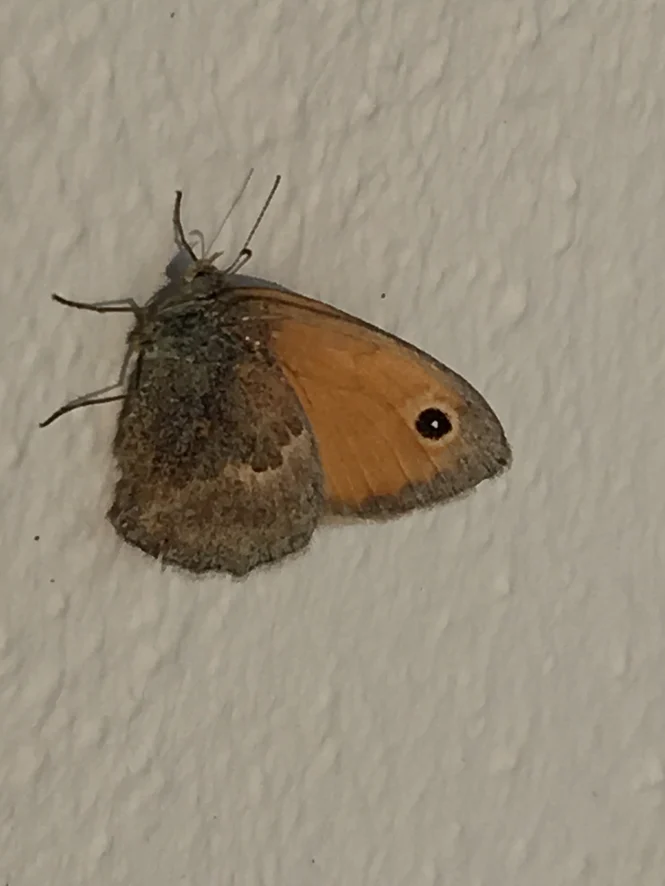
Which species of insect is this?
Coenonympha pamphilus
